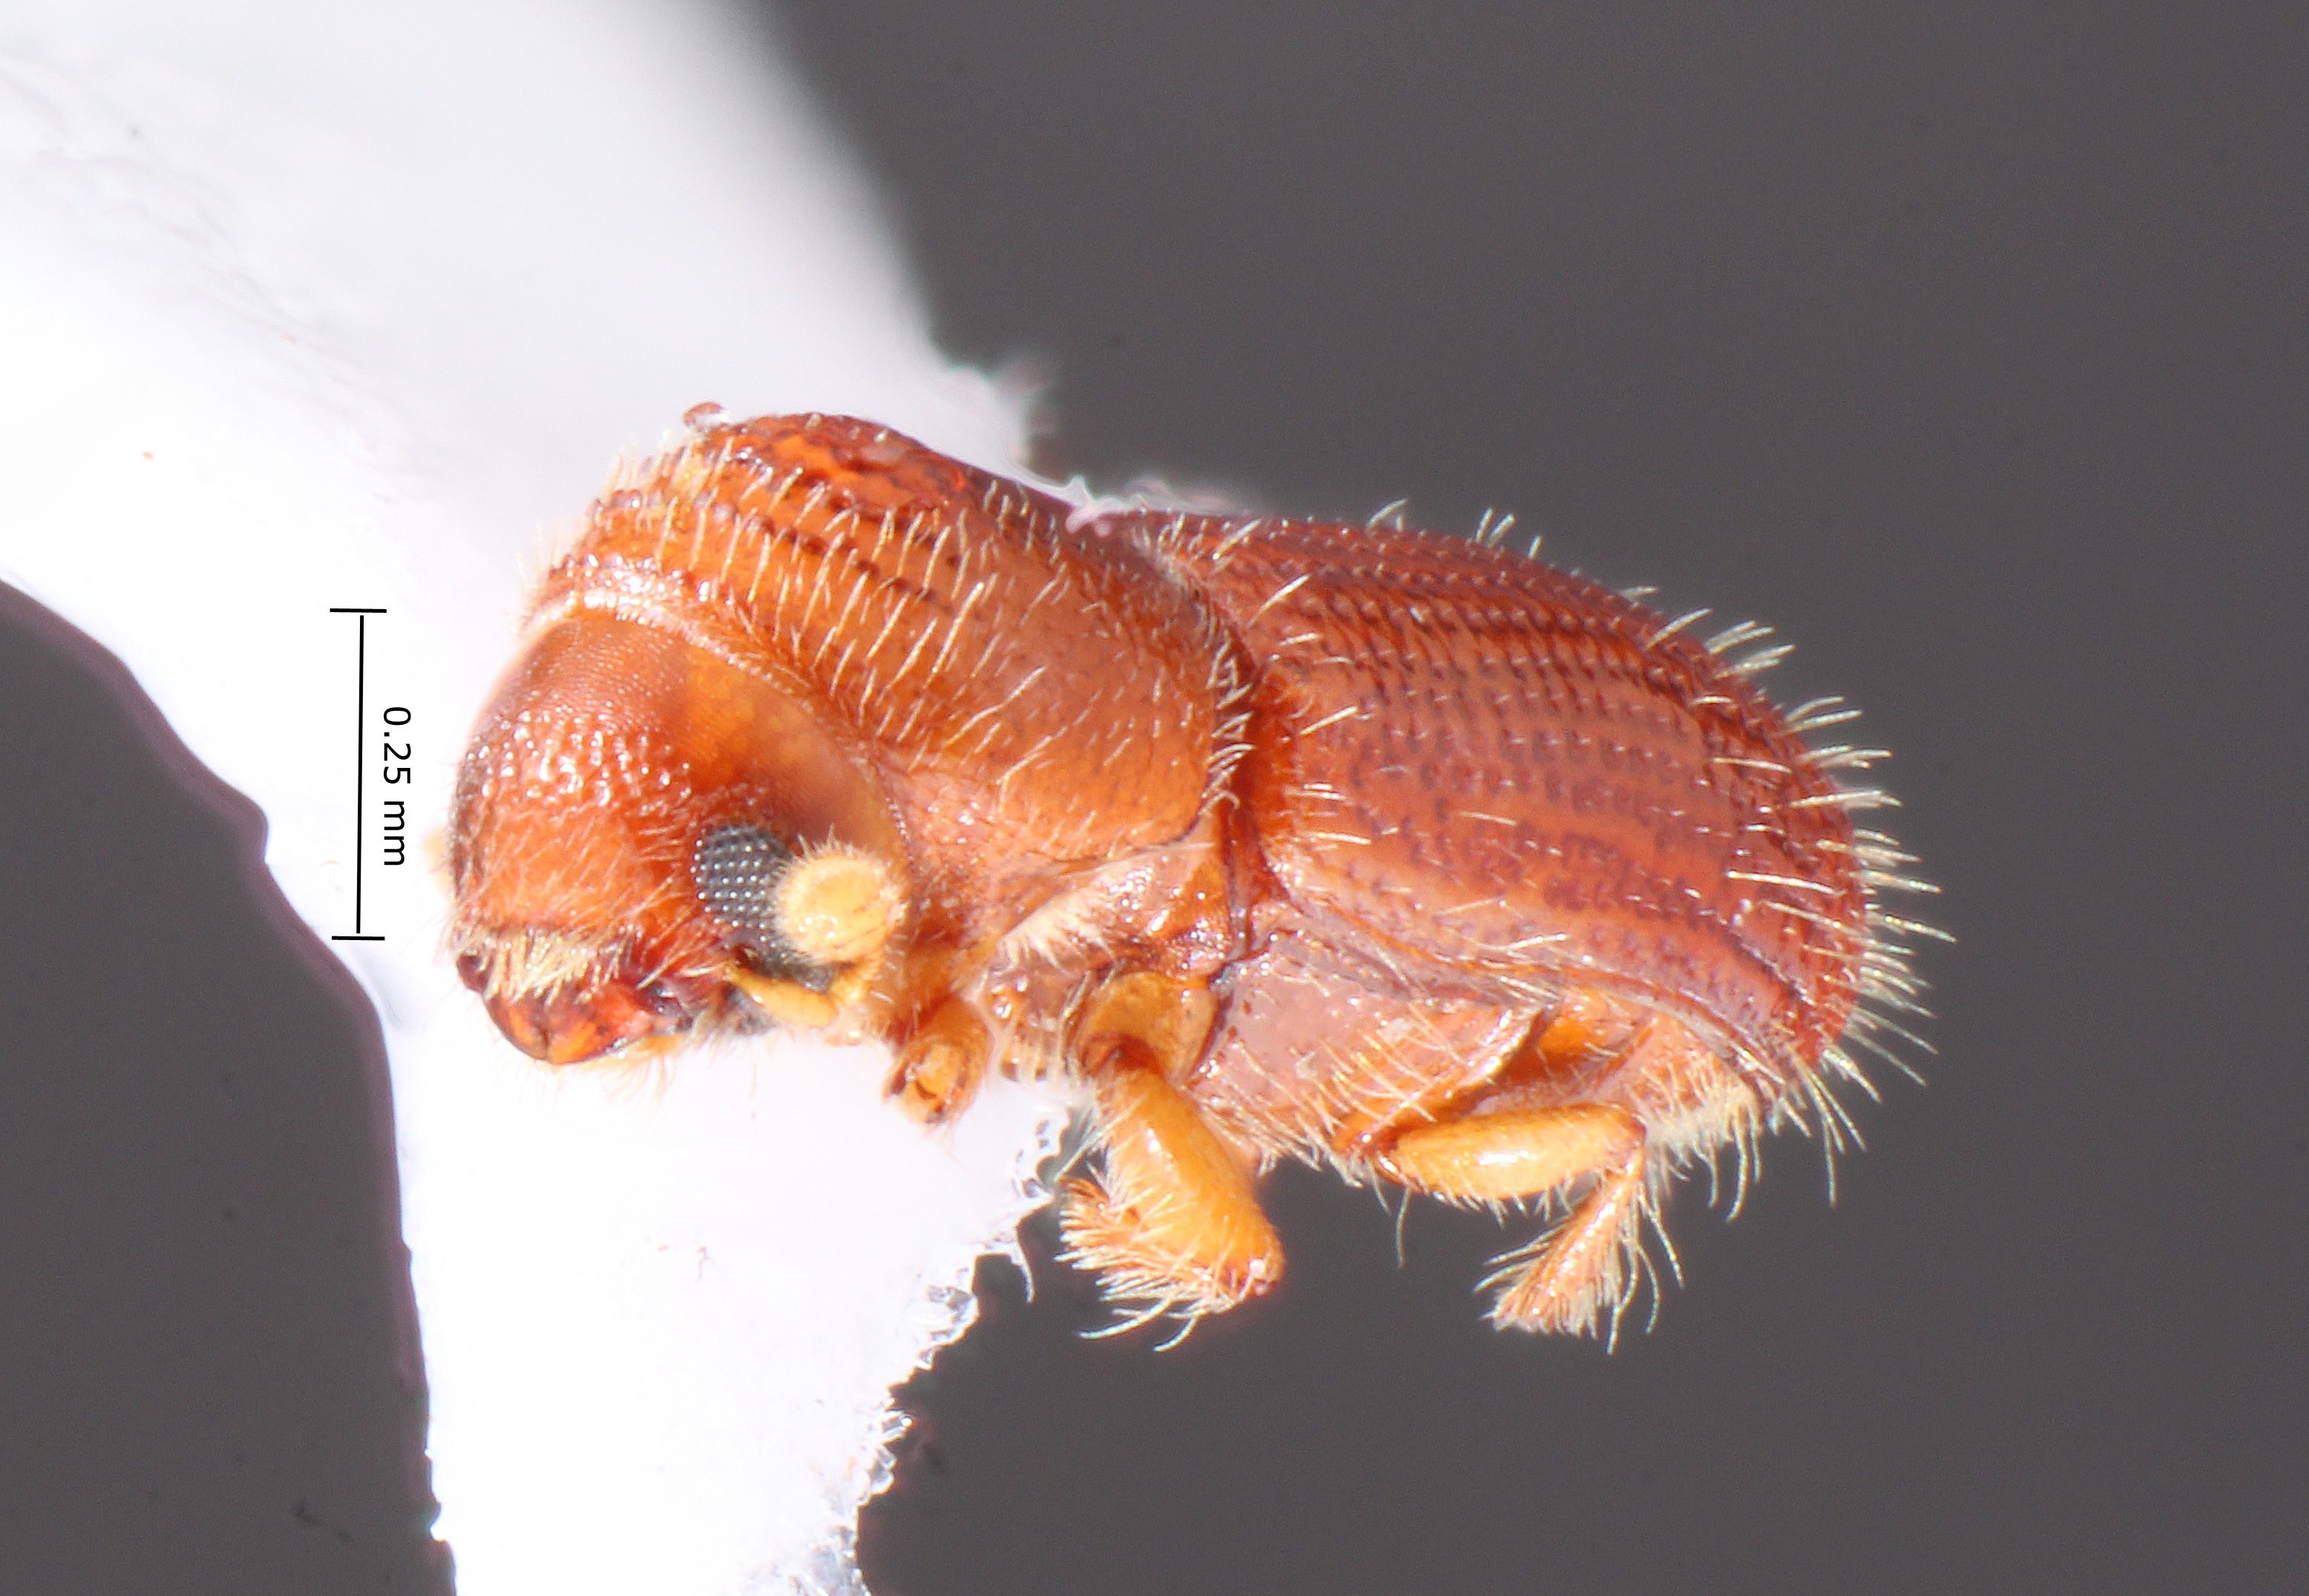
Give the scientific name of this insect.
Pityophthorus natalis
